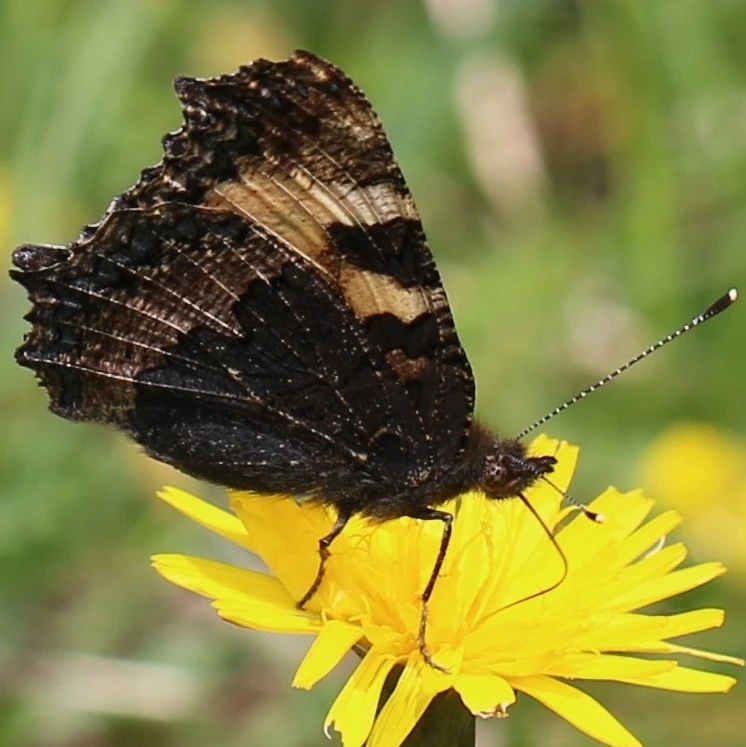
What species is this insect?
Aglais urticae
